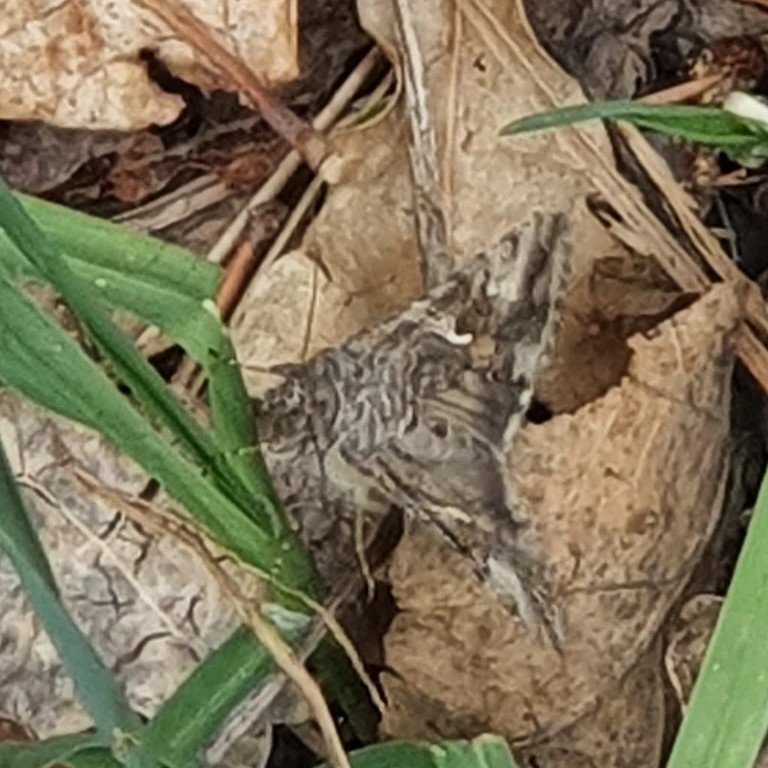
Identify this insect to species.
Autographa gamma
